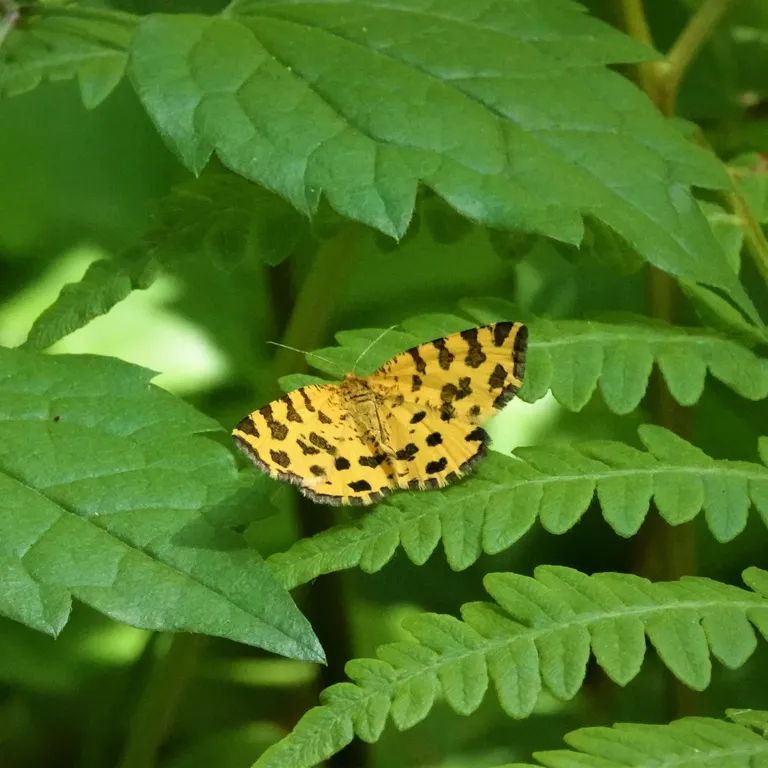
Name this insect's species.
Pseudopanthera macularia
